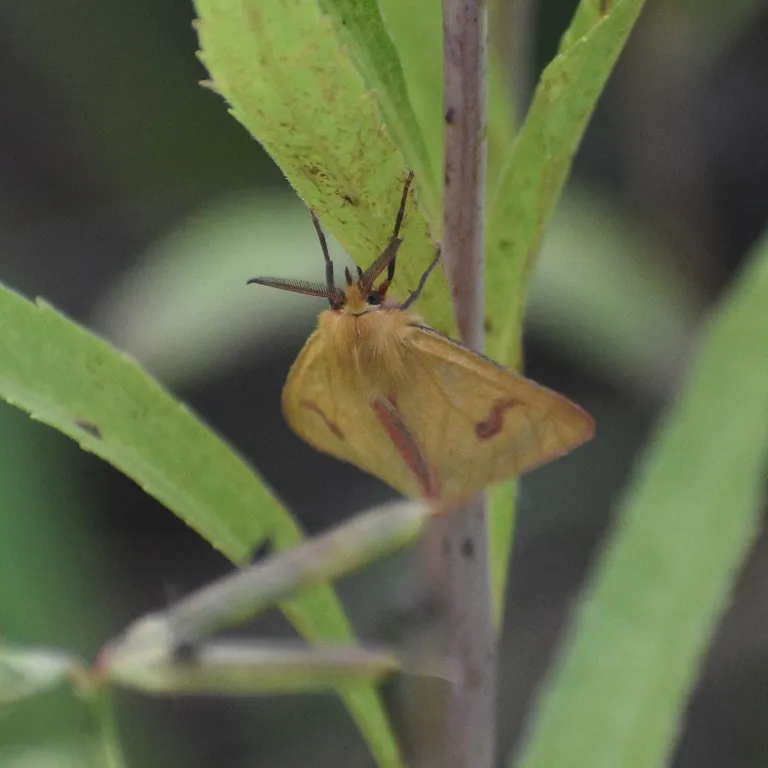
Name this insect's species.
Diacrisia sannio
